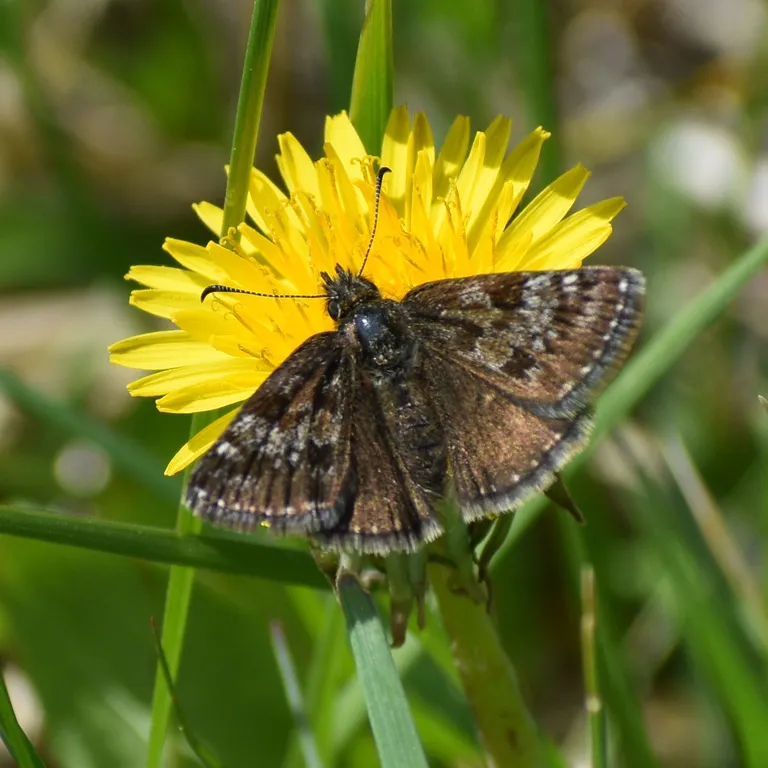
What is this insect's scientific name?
Erynnis tages
